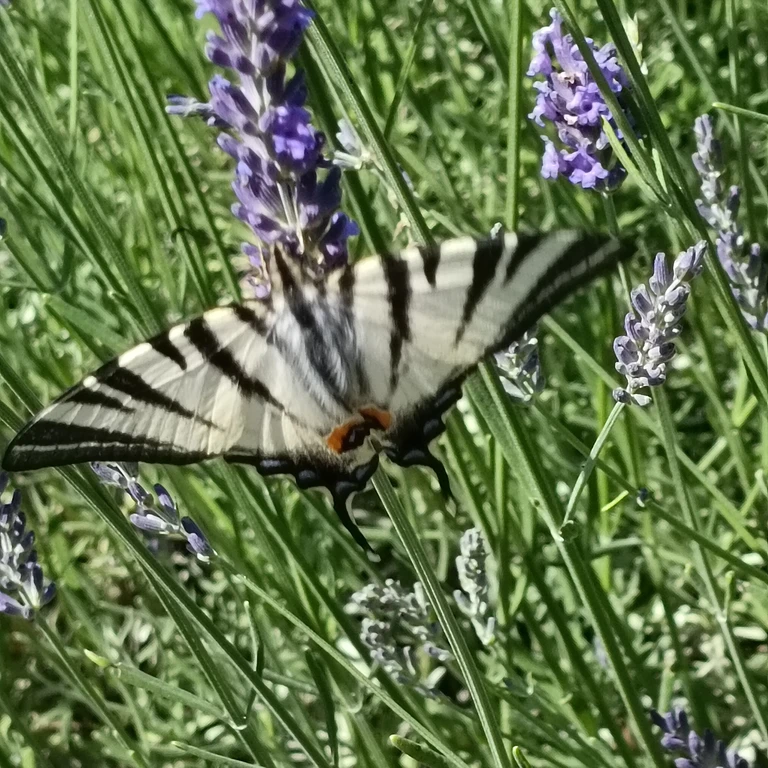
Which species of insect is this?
Iphiclides podalirius
